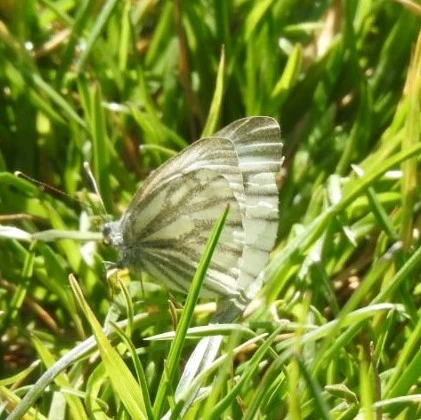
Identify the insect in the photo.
Pieris napi
